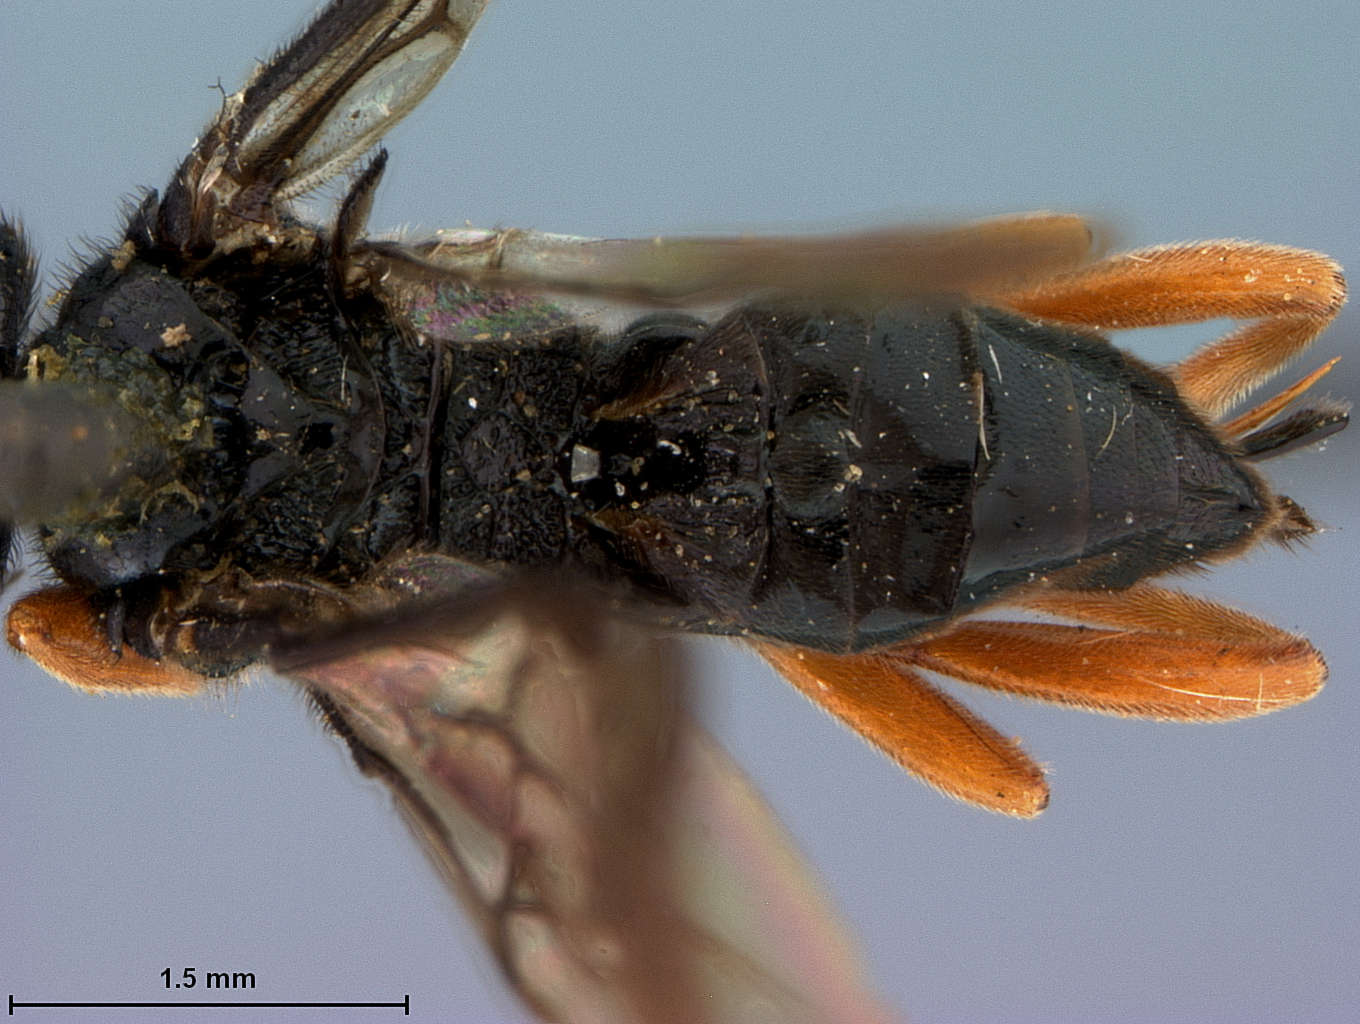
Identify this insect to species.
Cardiochiles transversus
